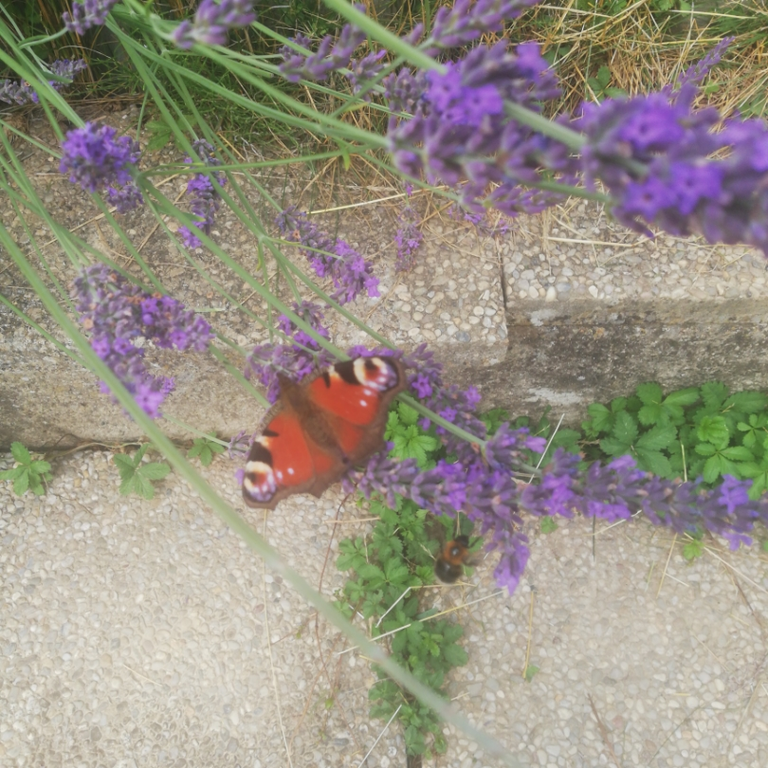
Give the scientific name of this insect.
Aglais io
